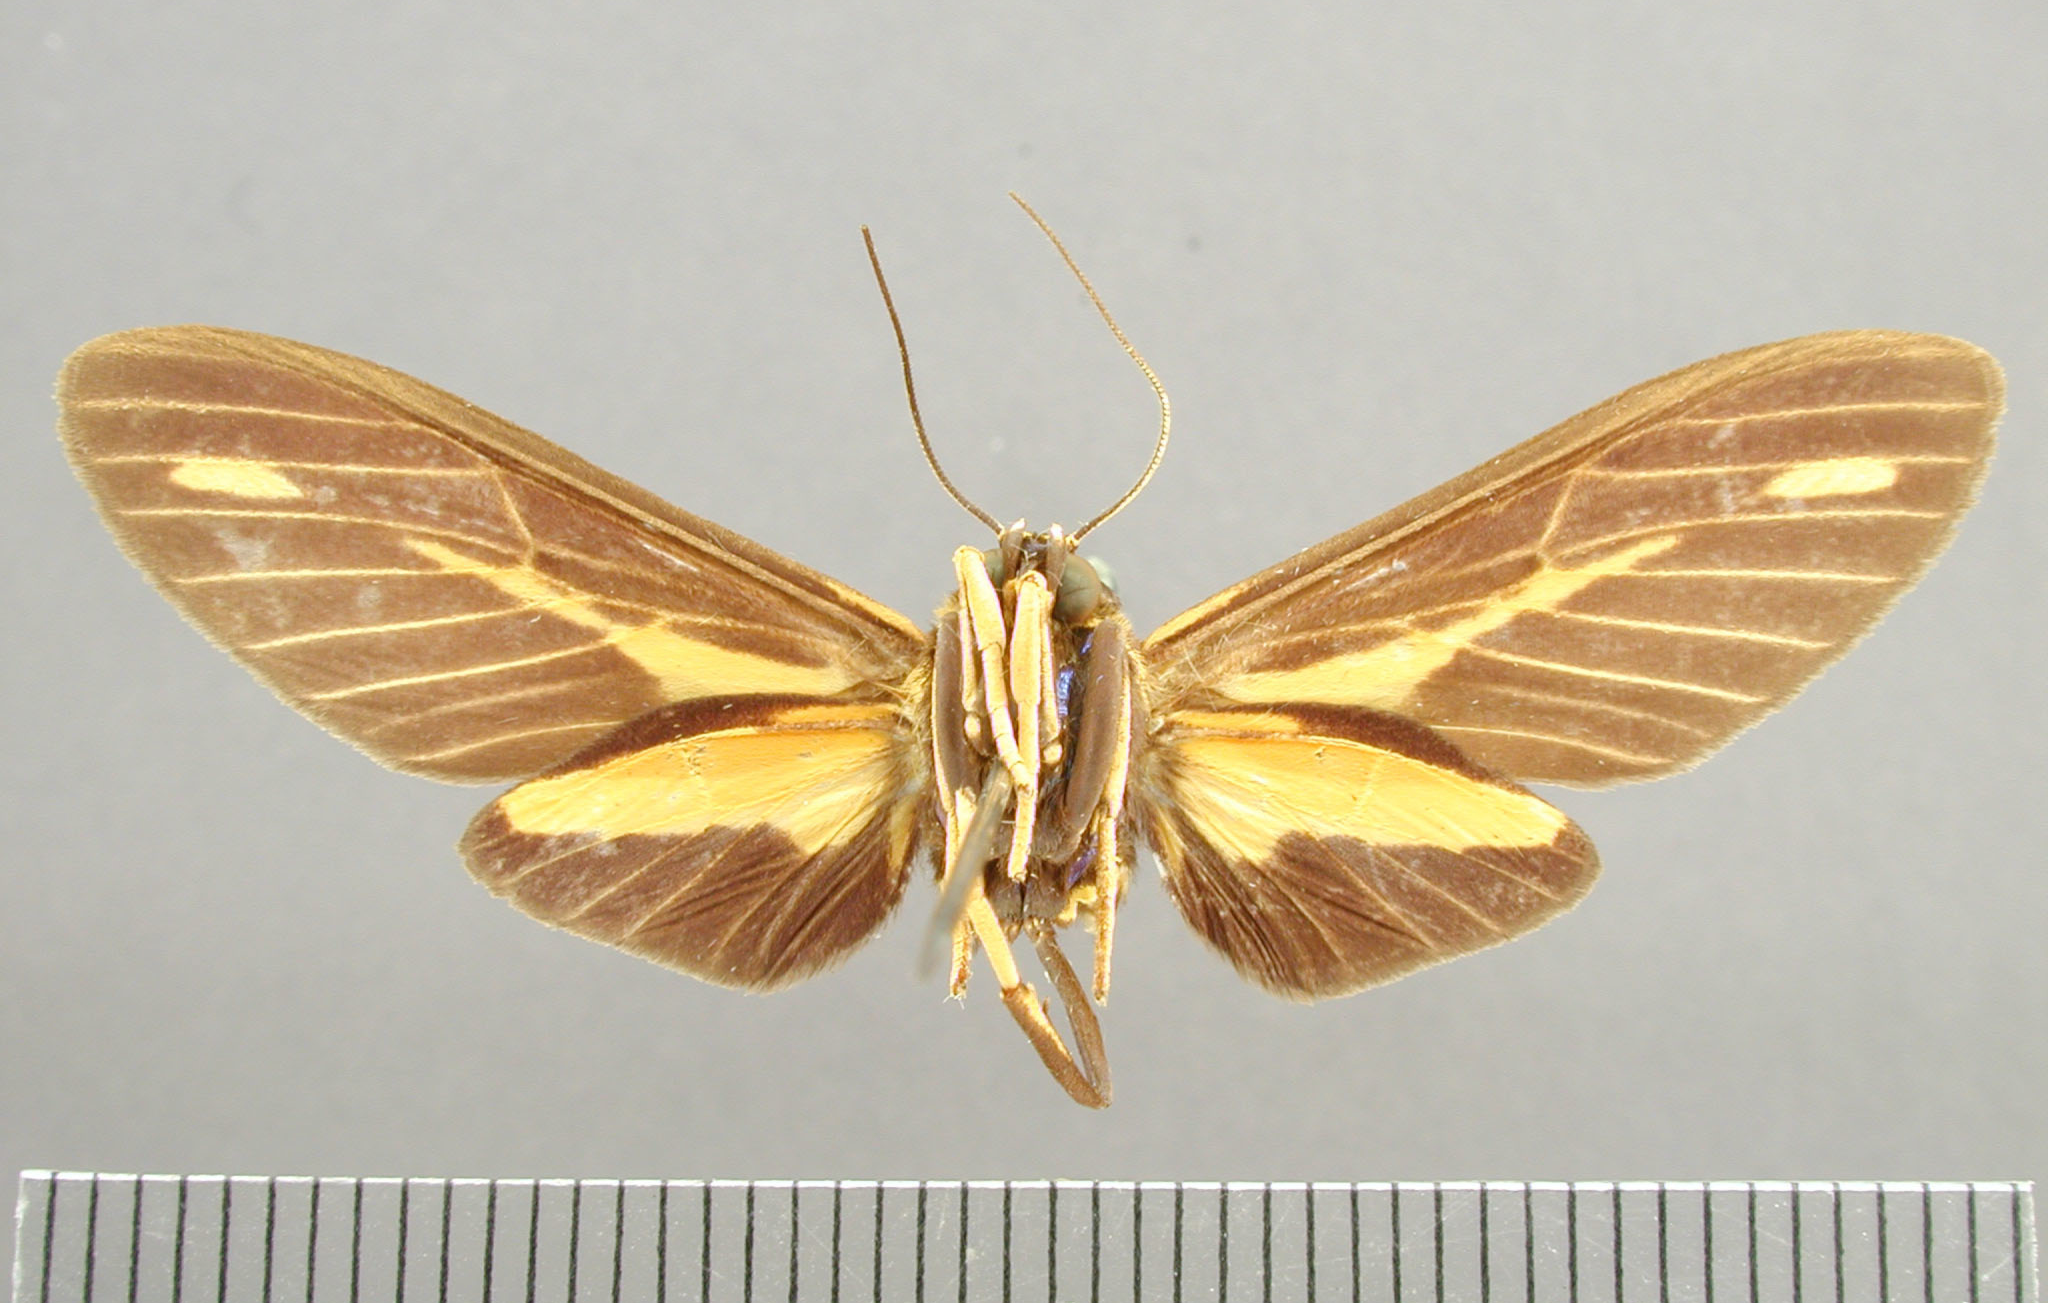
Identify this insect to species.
Automolis guapisa
